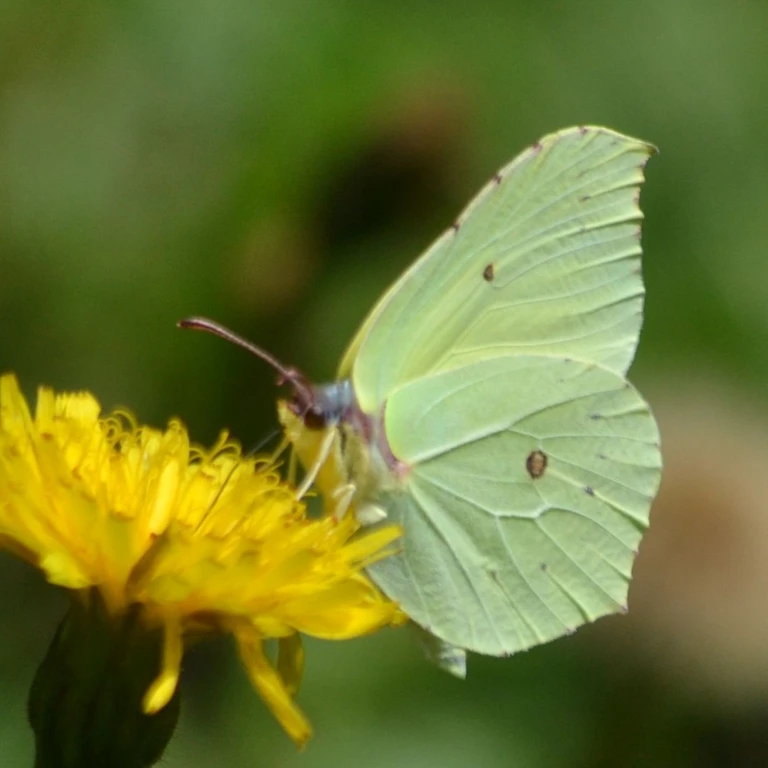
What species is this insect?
Gonepteryx rhamni
